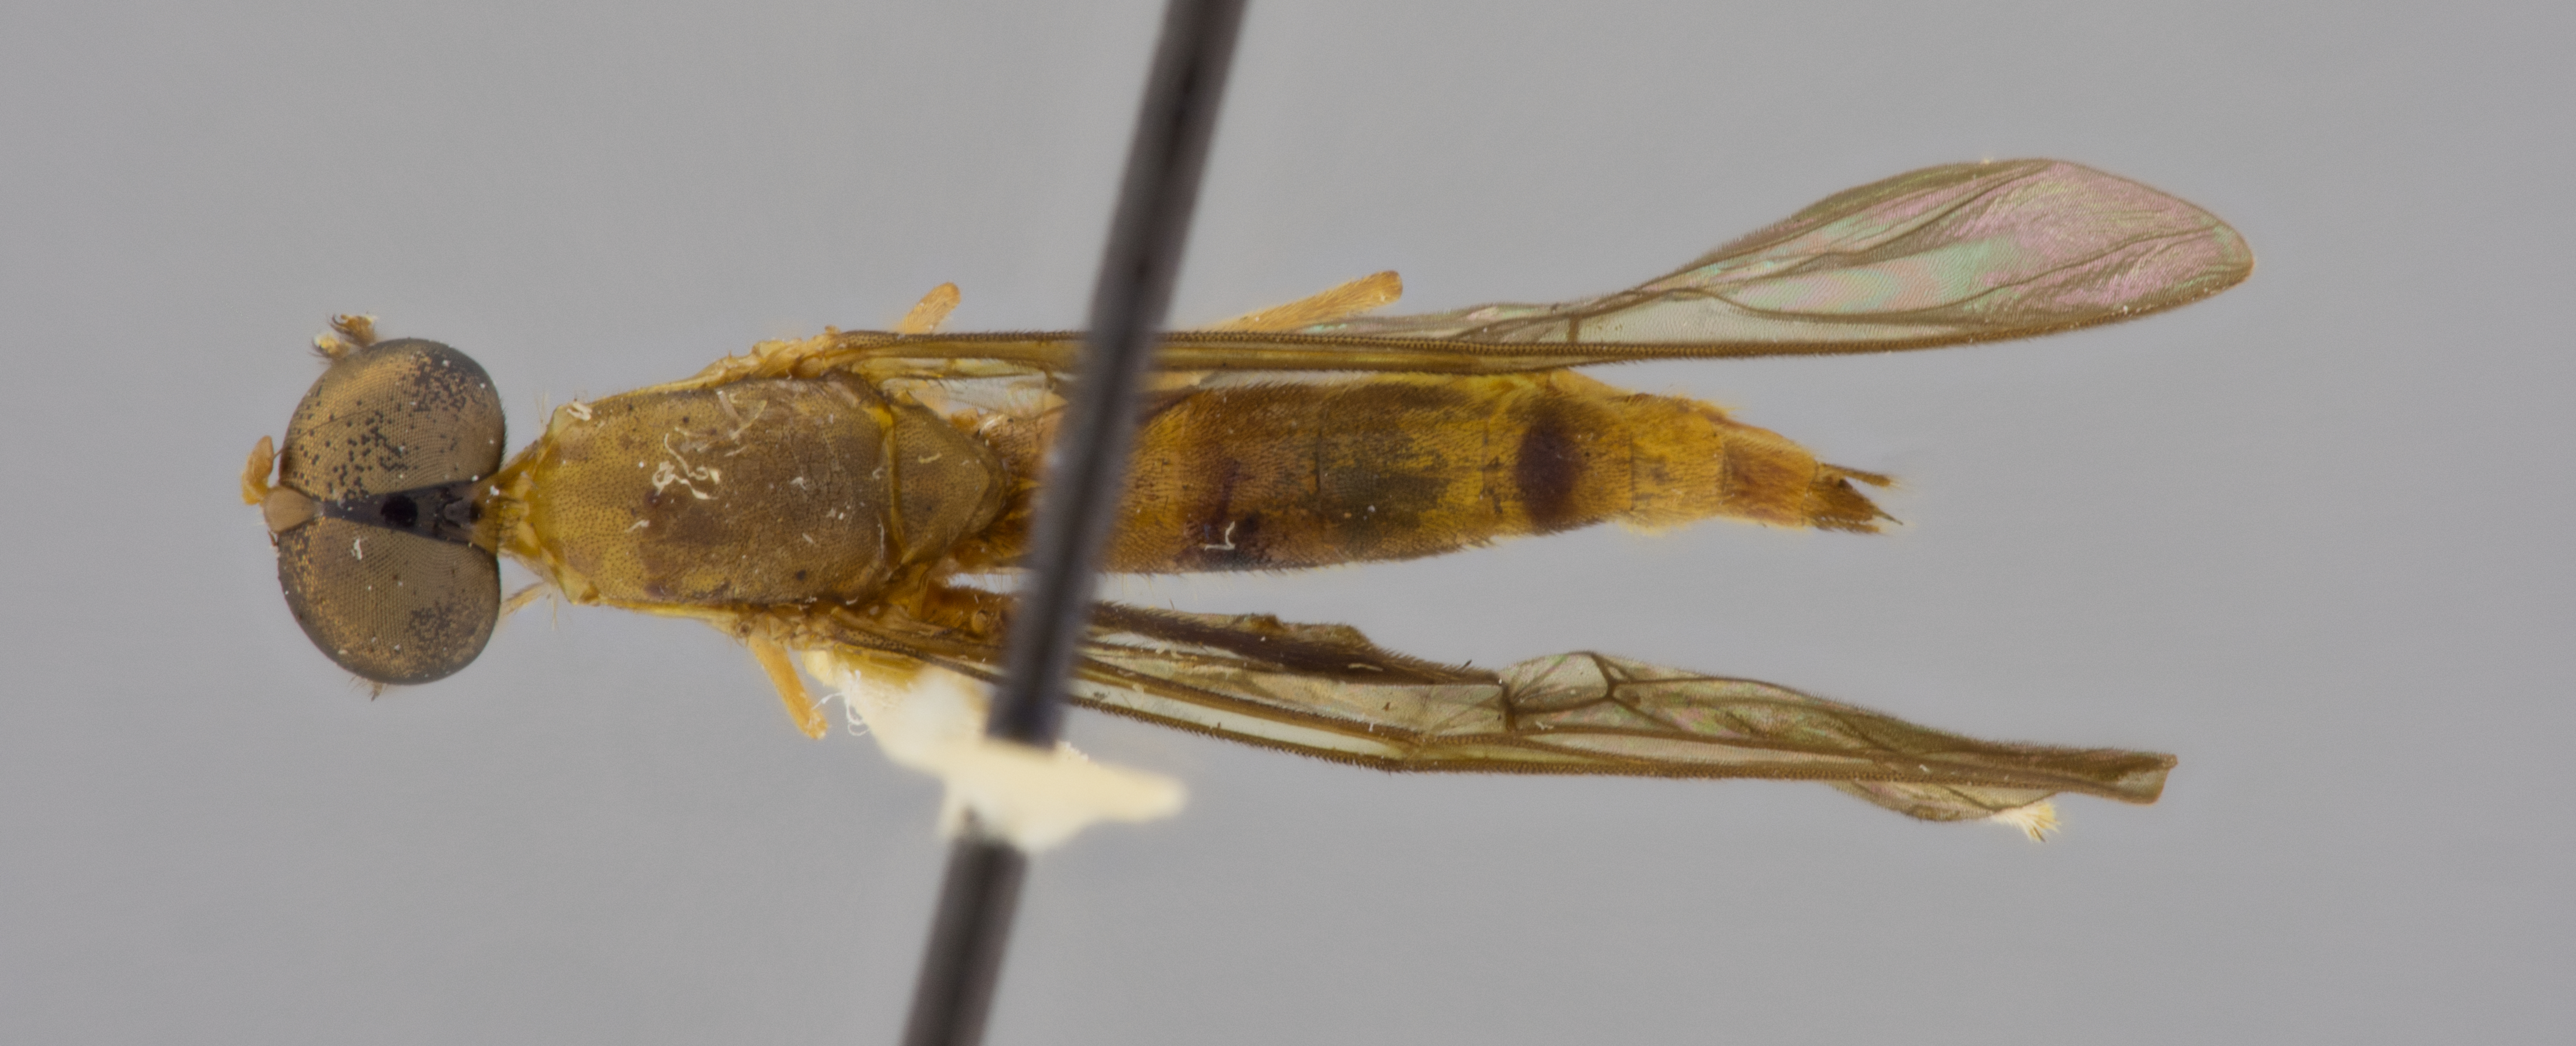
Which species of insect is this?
Ptecticus aculeatus
